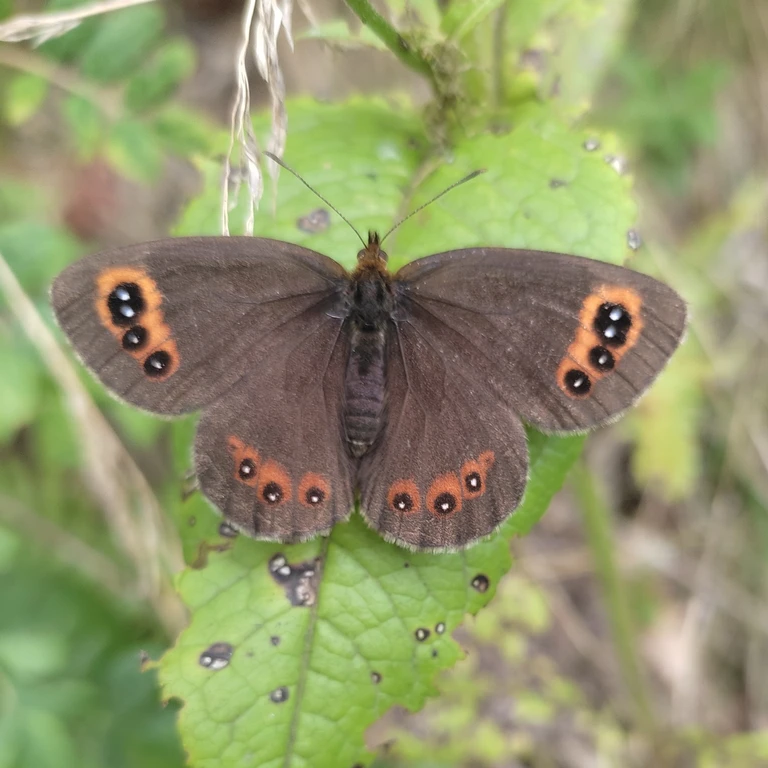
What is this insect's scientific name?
Erebia aethiops
